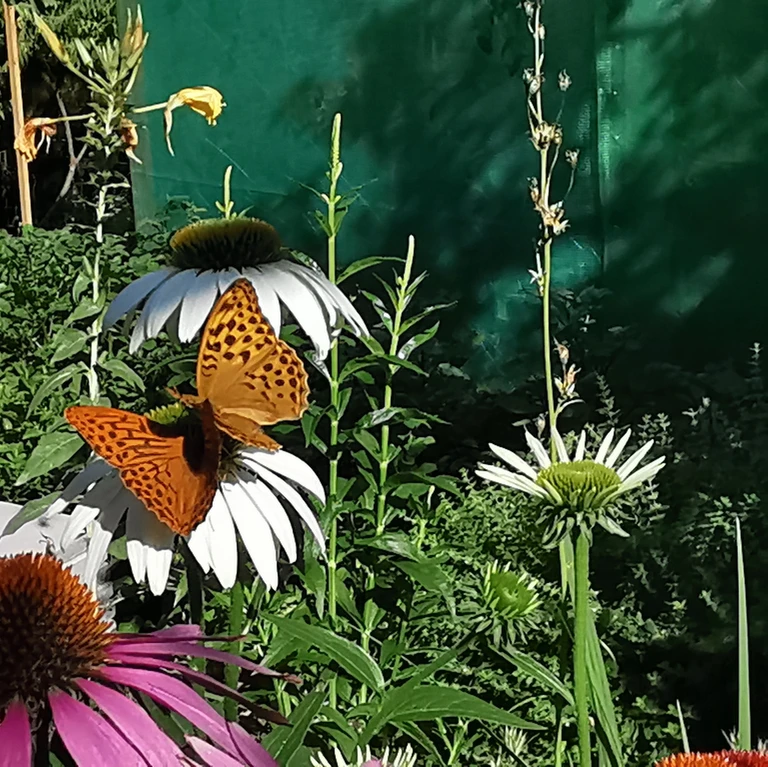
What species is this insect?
Argynnis paphia
